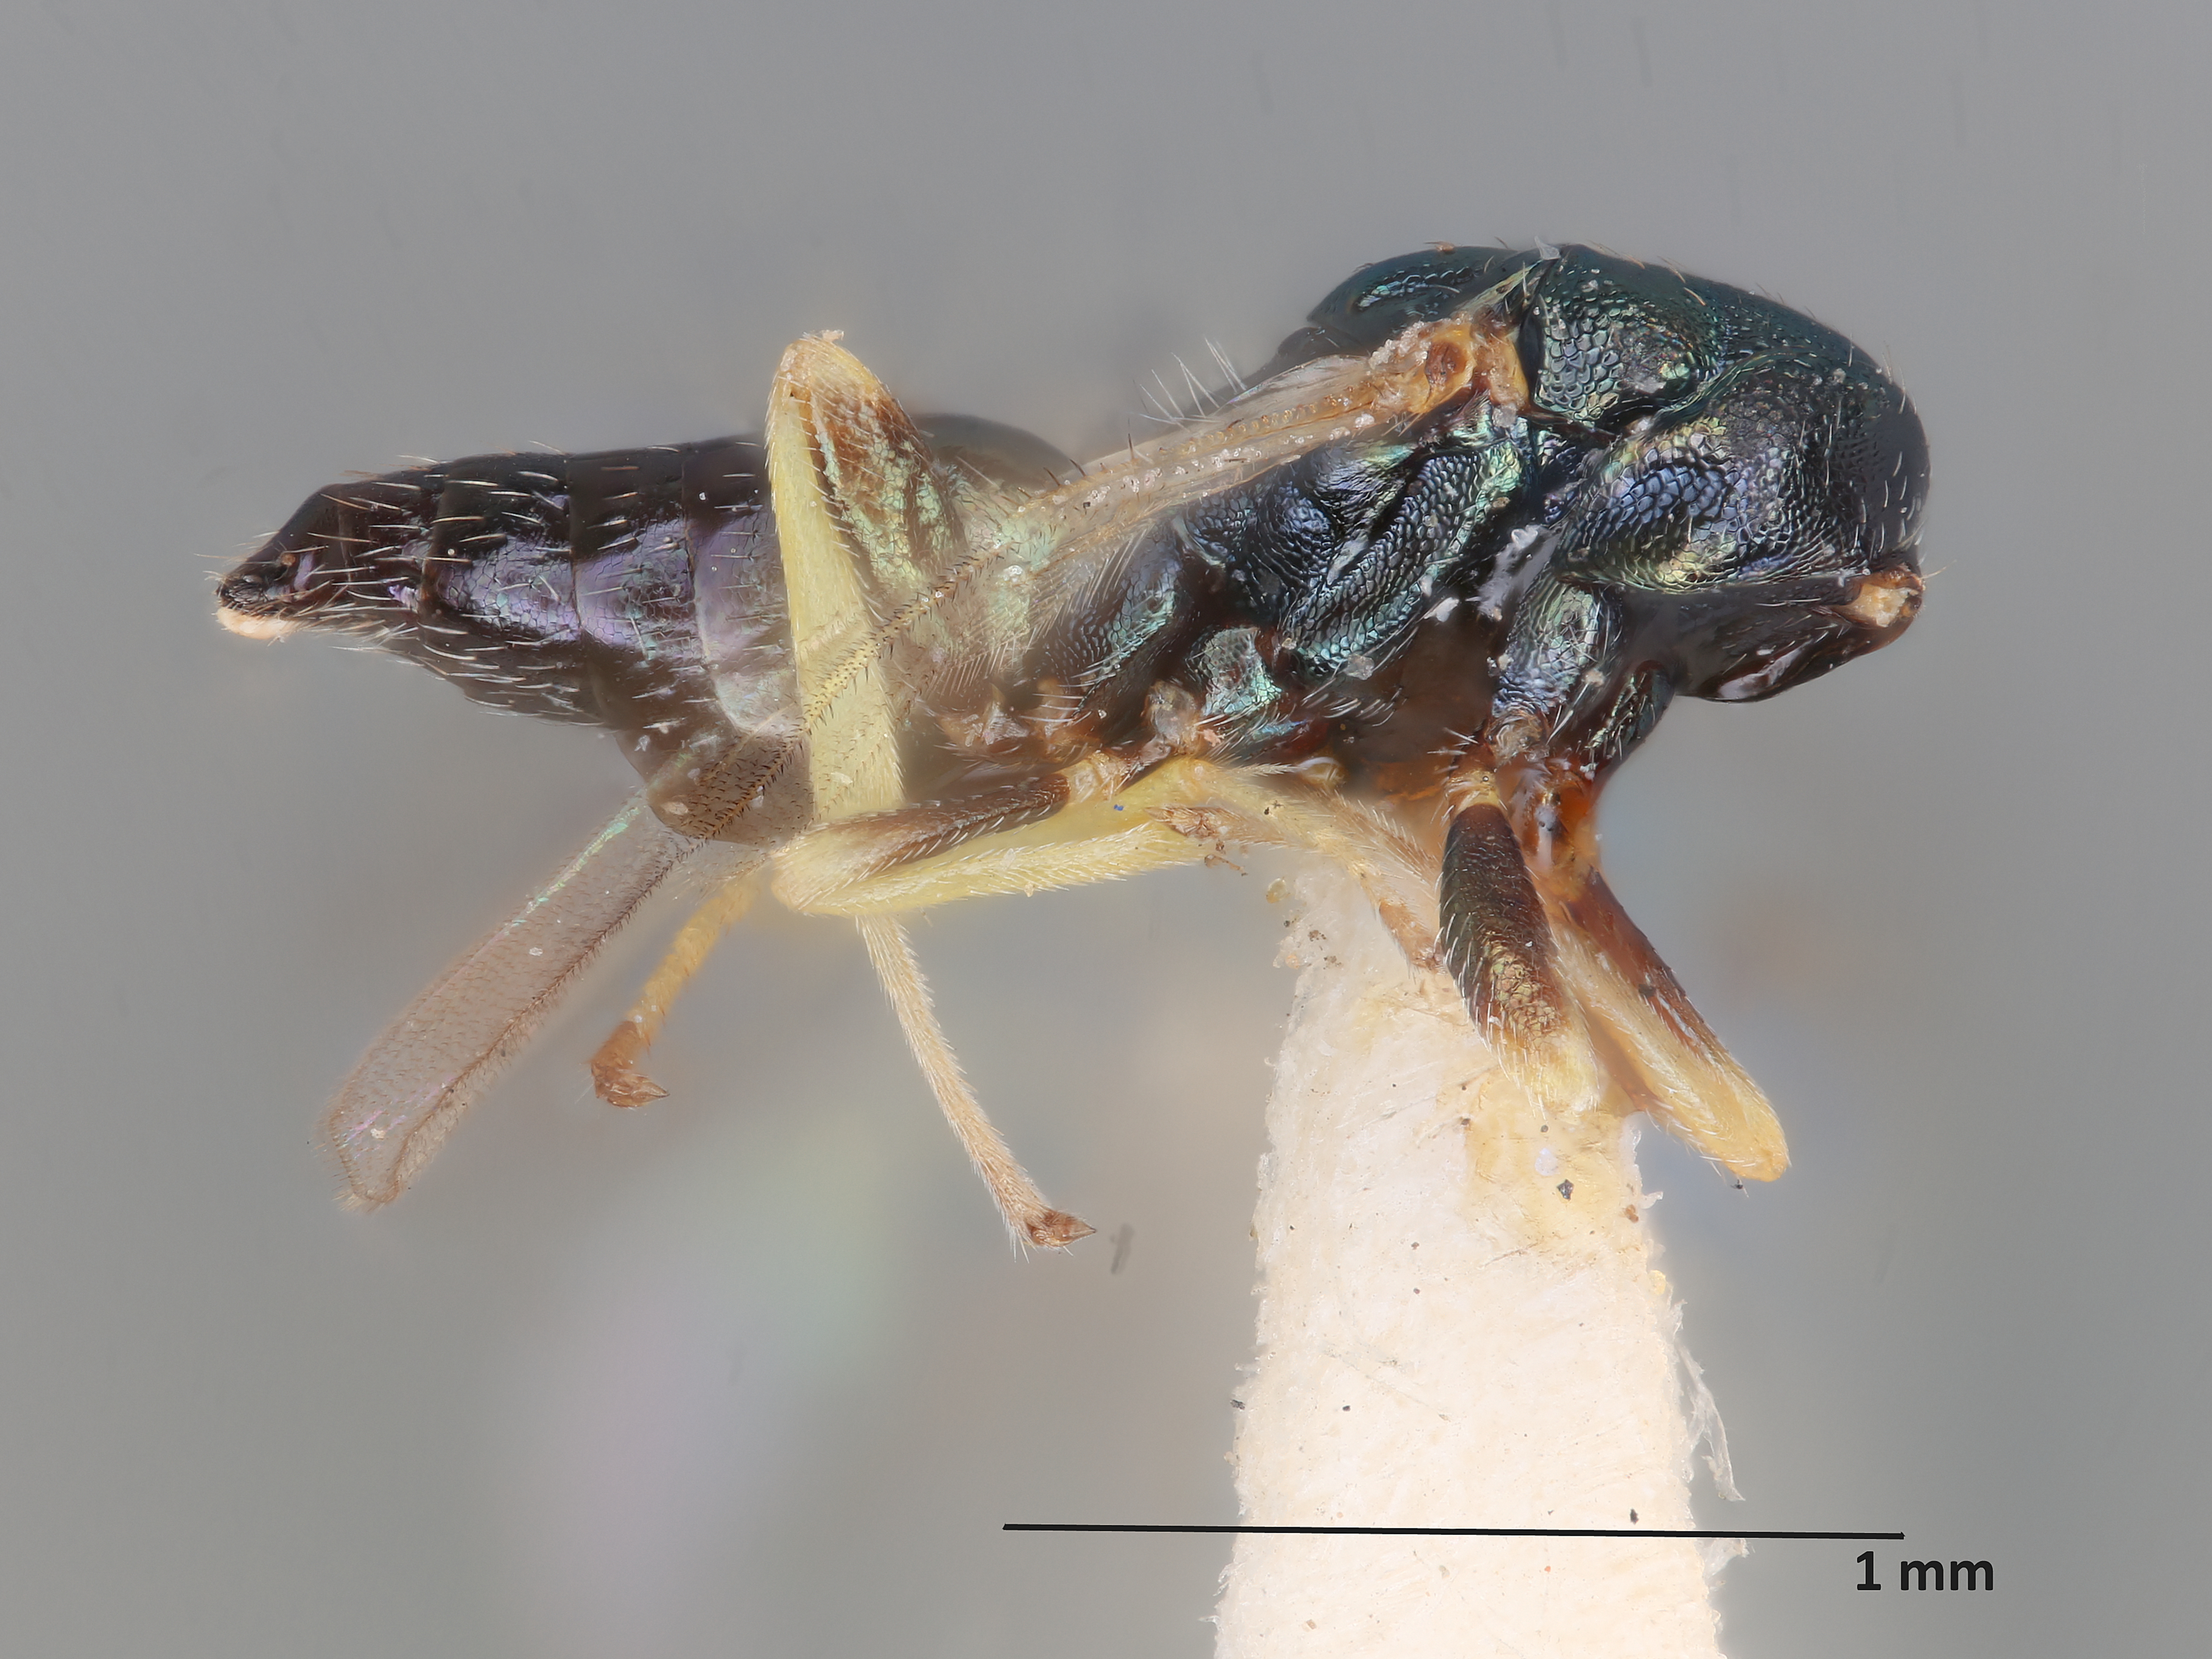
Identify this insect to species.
Merisus harmolitae
